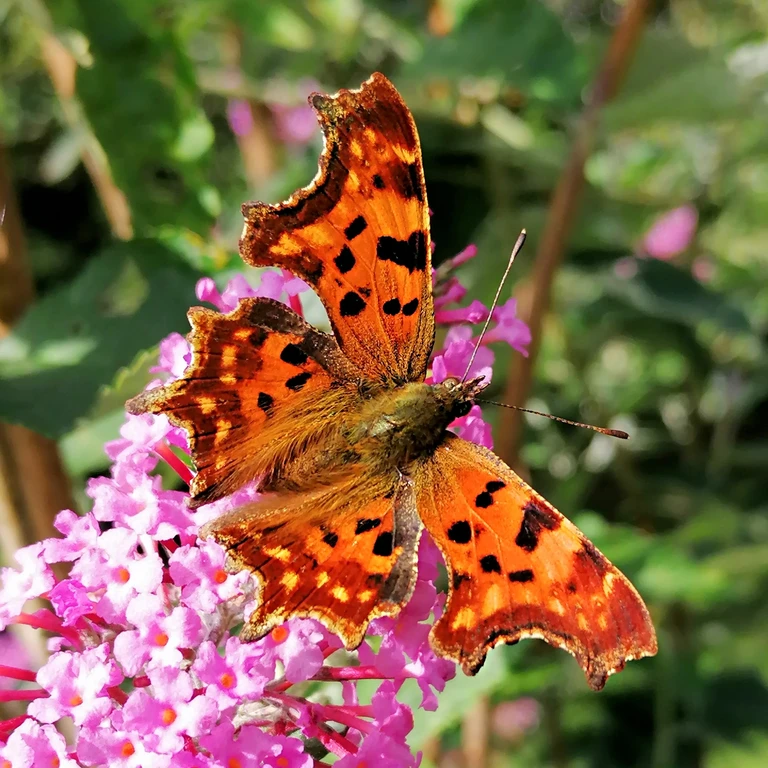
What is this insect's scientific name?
Polygonia c-album
